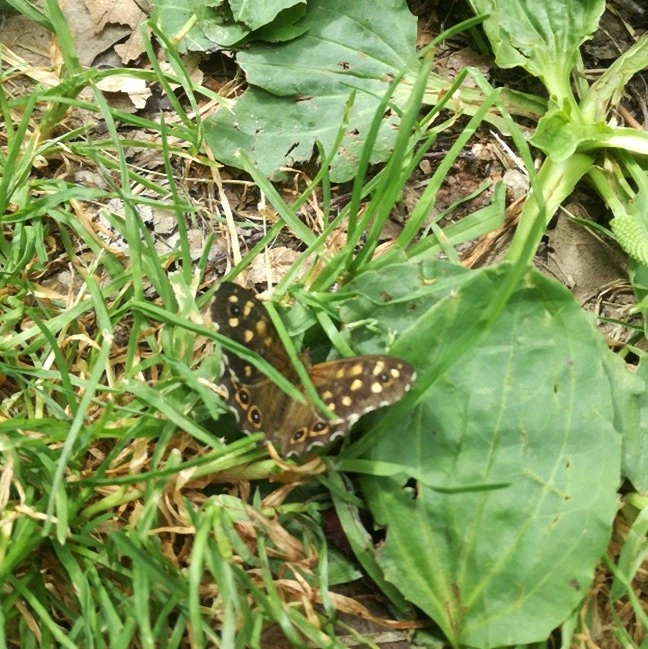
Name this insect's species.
Pararge aegeria
